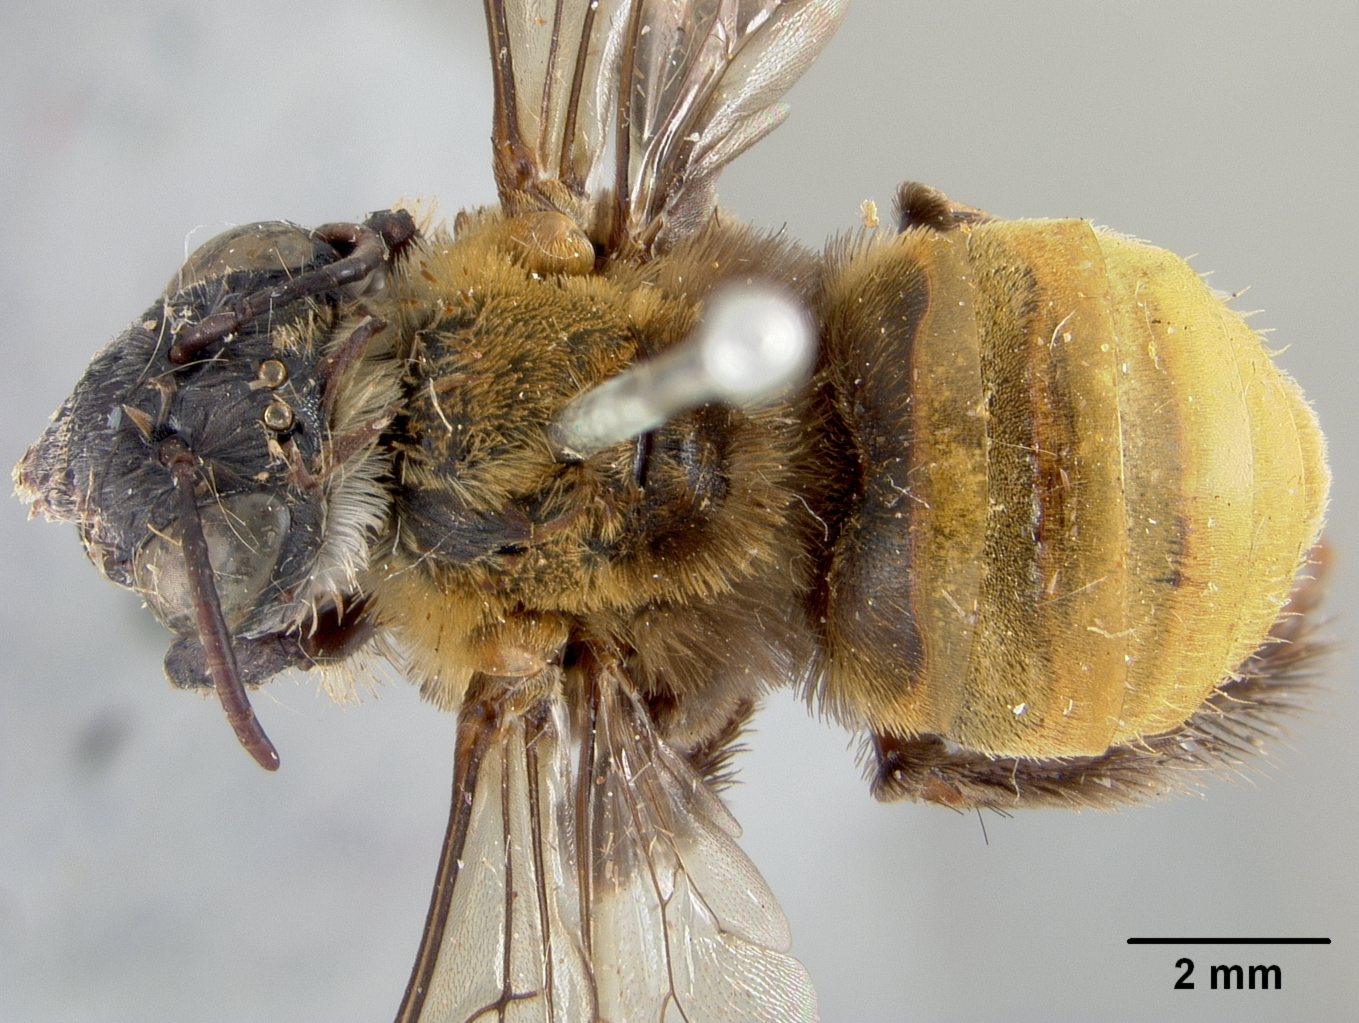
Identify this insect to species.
Tetralonia sheffieldi
